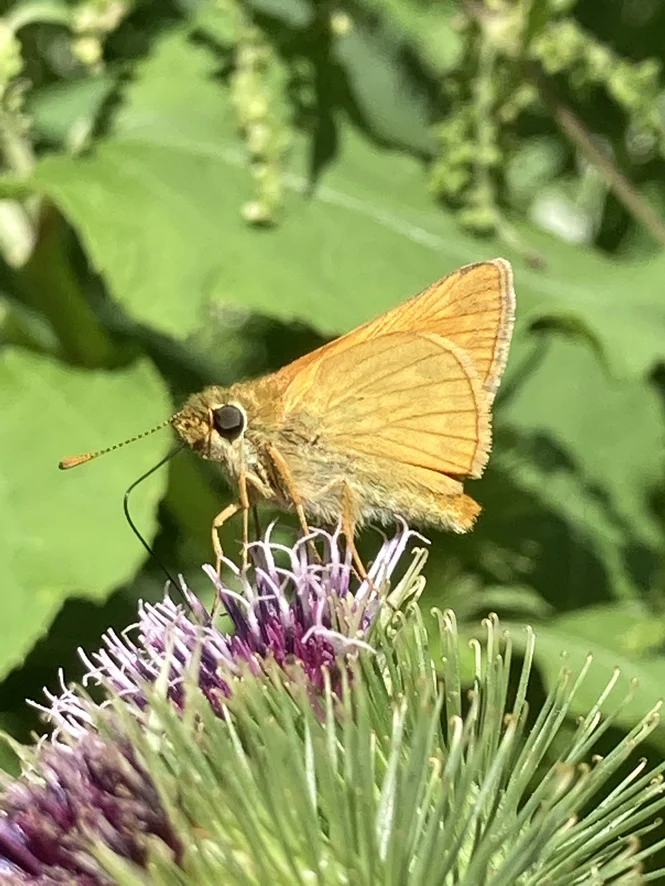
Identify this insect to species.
Ochlodes sylvanus (also Ochlodes venata)
